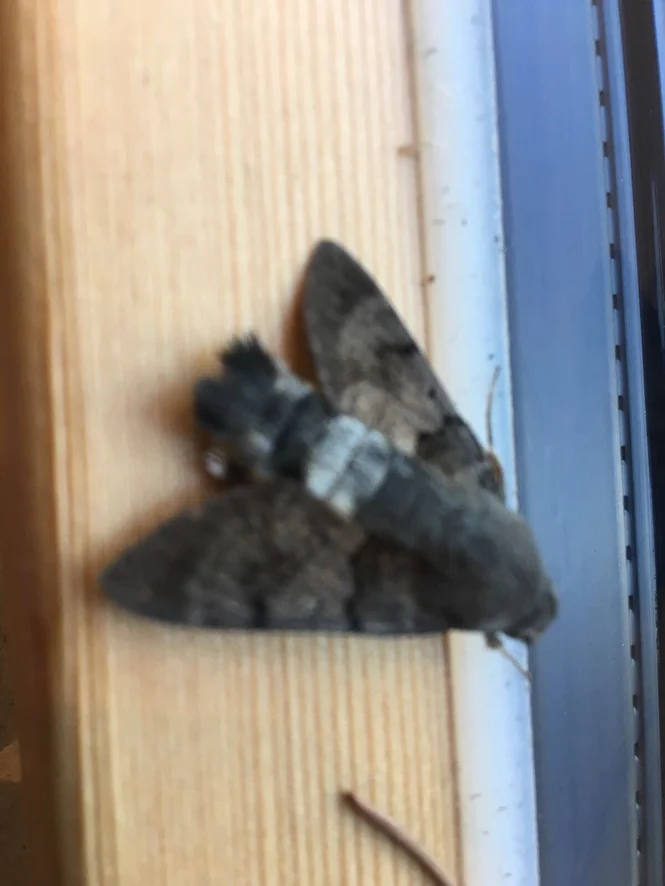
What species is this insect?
Macroglossum stellatarum
